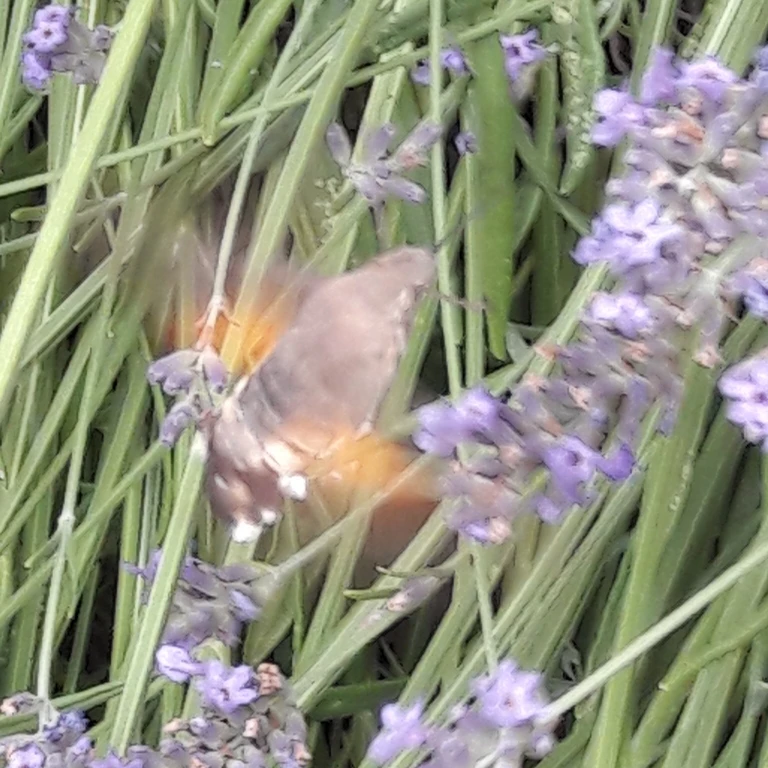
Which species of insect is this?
Macroglossum stellatarum
